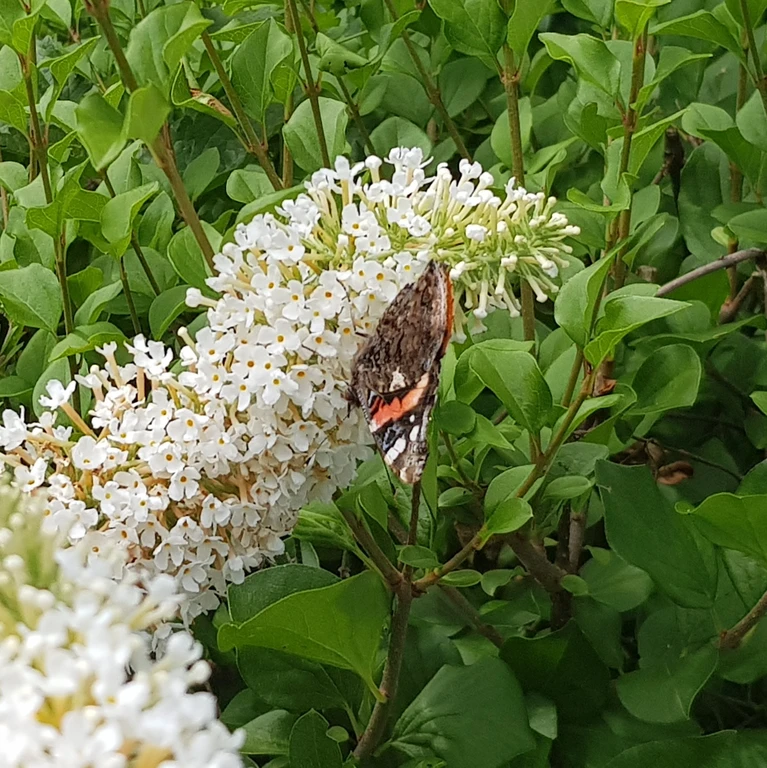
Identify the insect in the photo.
Vanessa atalanta
